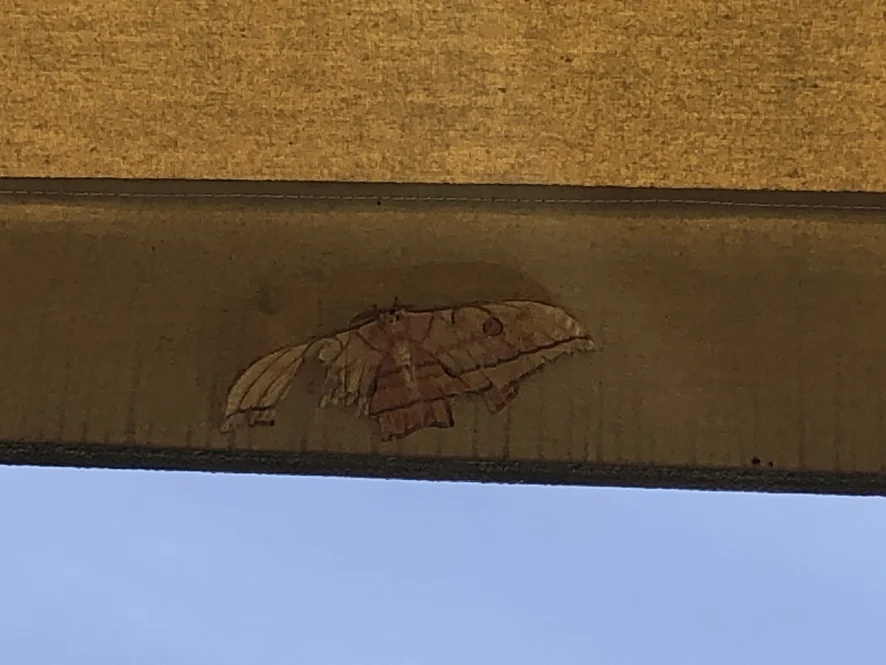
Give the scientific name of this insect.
Antheraea yamamai
